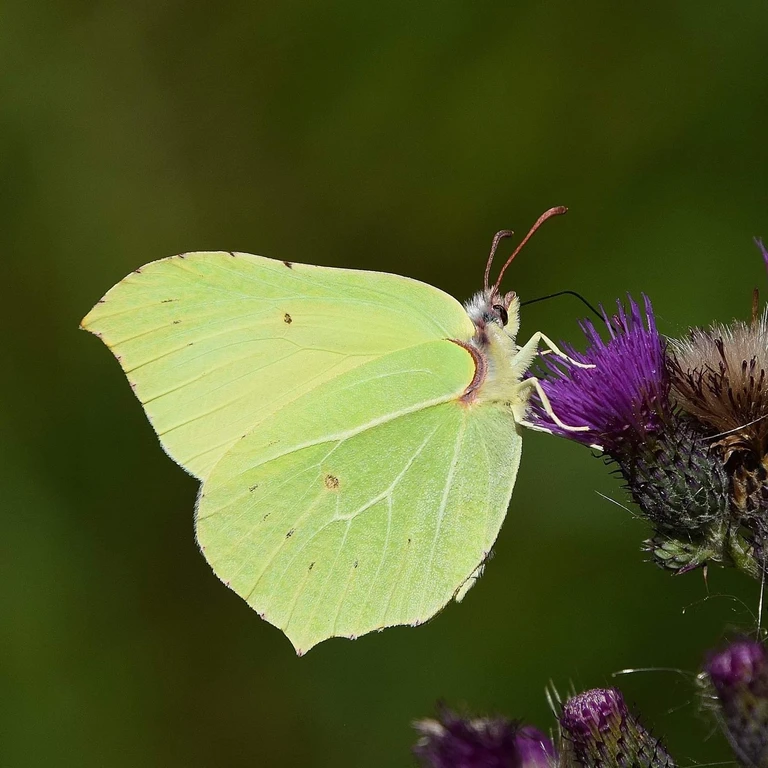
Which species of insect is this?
Gonepteryx rhamni
